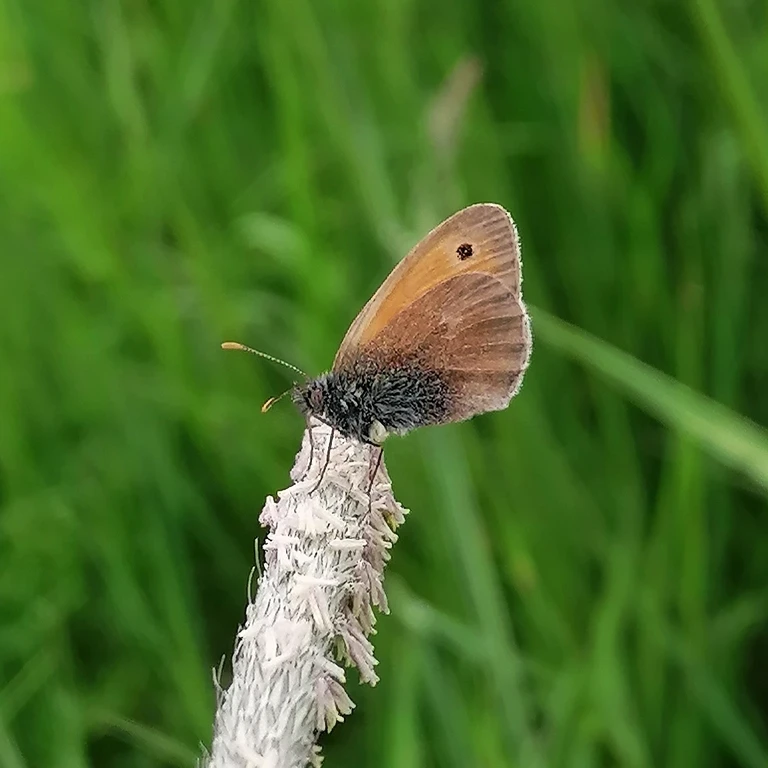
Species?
Coenonympha pamphilus
